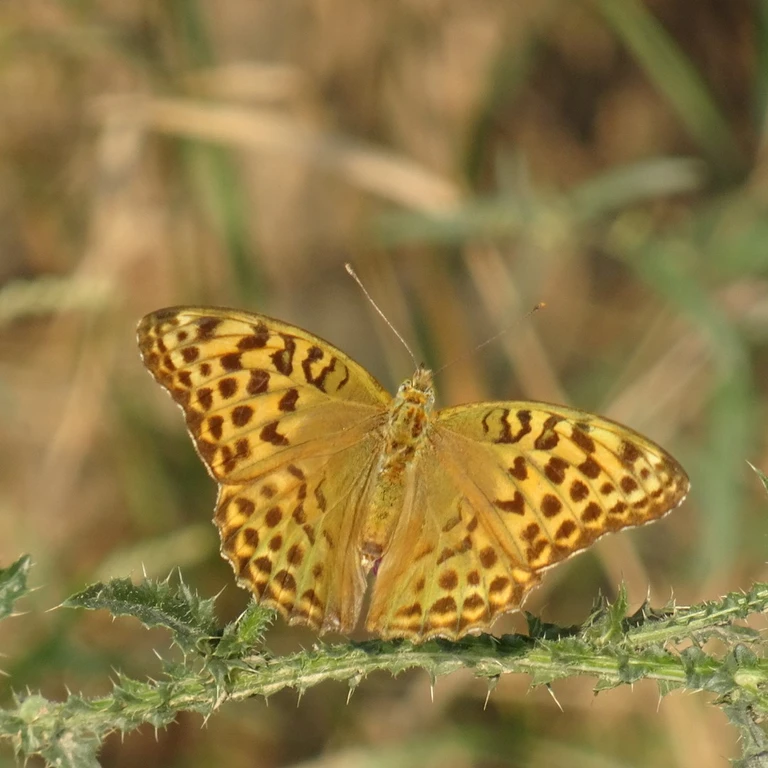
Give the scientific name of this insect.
Argynnis paphia
